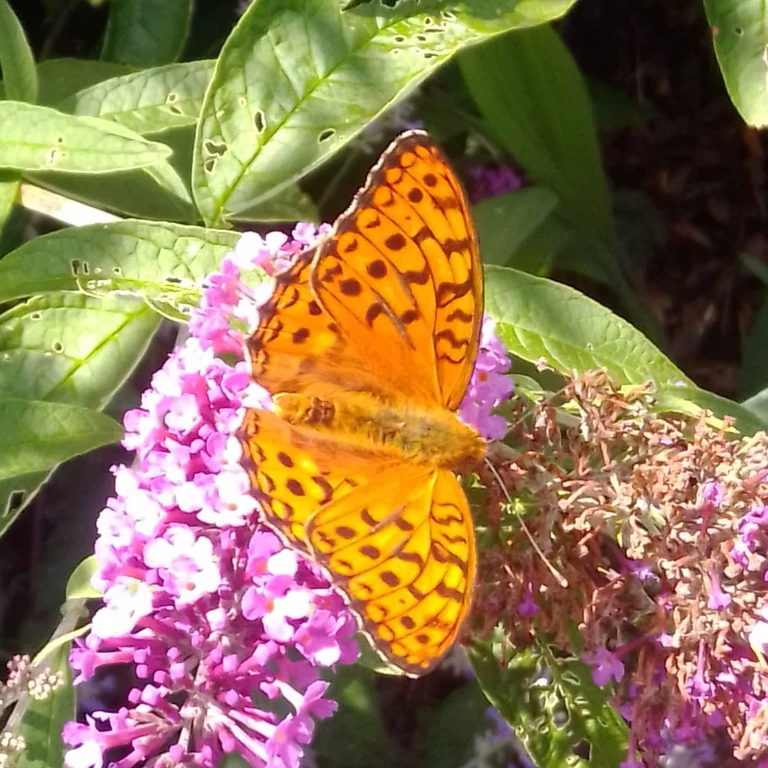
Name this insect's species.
Fabriciana adippe
